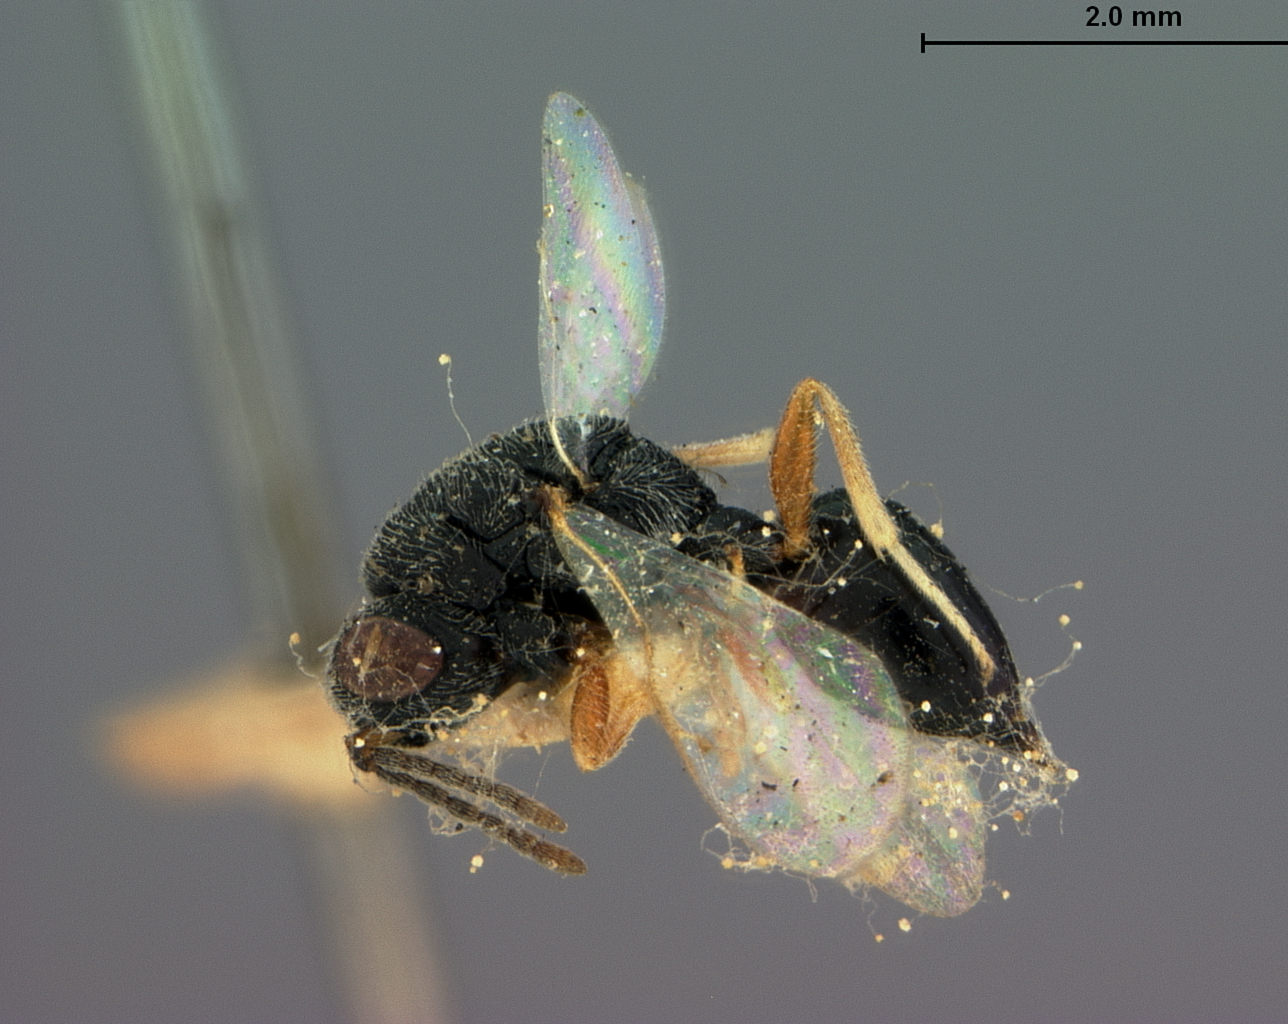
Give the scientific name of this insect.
Eurytoma dorcaschemae
